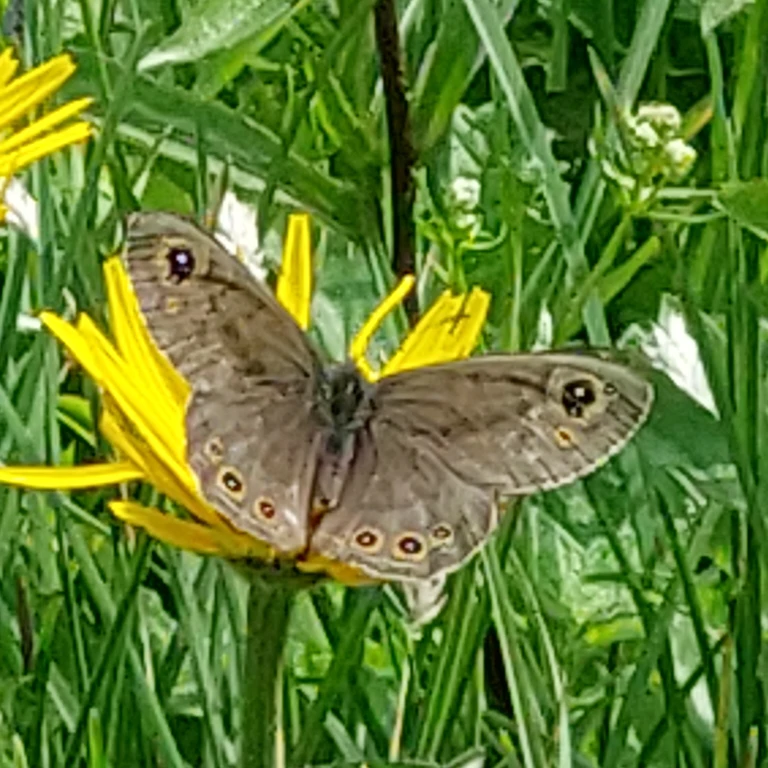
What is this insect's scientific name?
Lasiommata petropolitana (also Pararge petropolitana)
